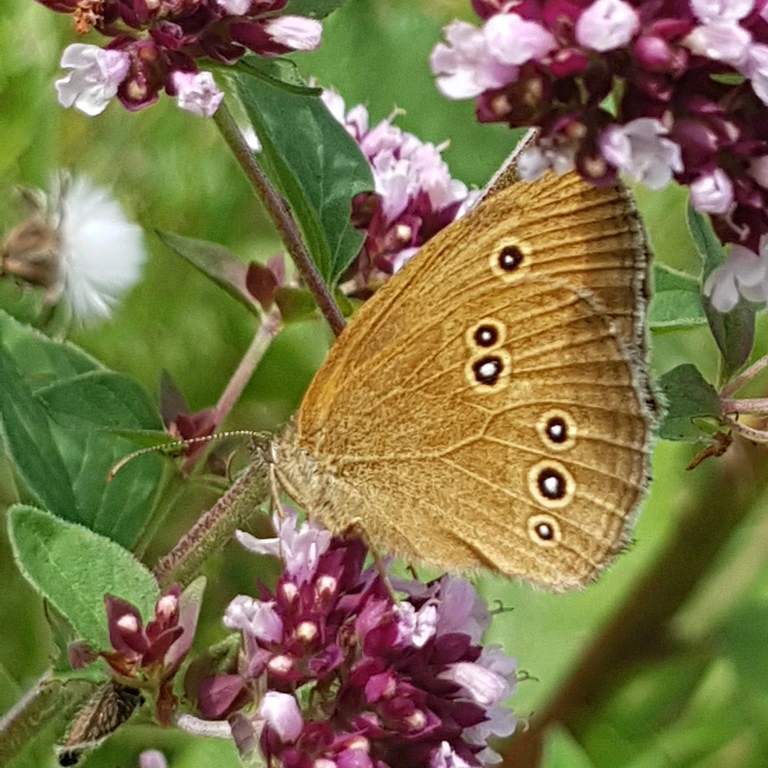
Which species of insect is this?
Aphantopus hyperantus
